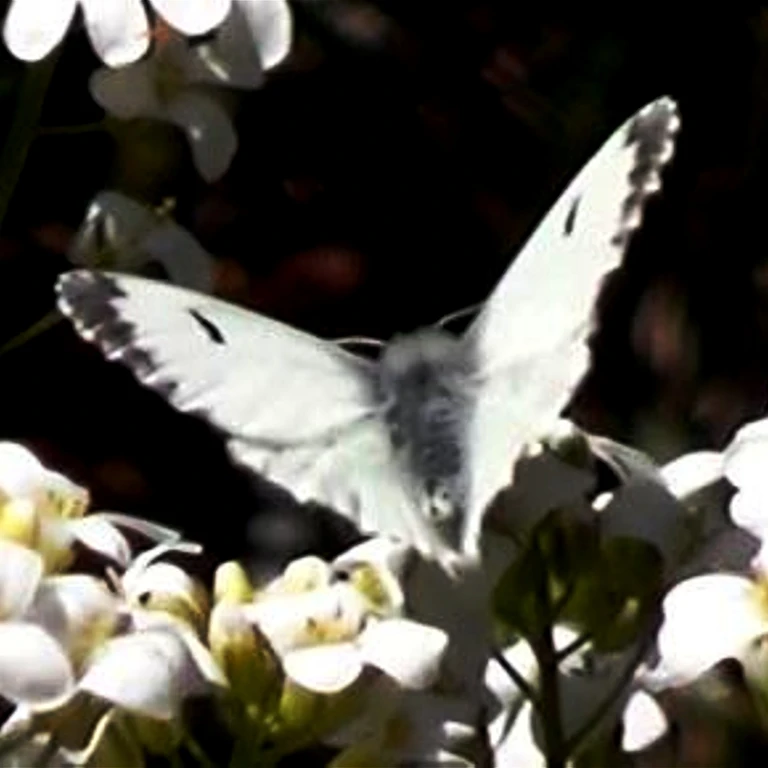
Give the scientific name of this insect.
Anthocharis cardamines
